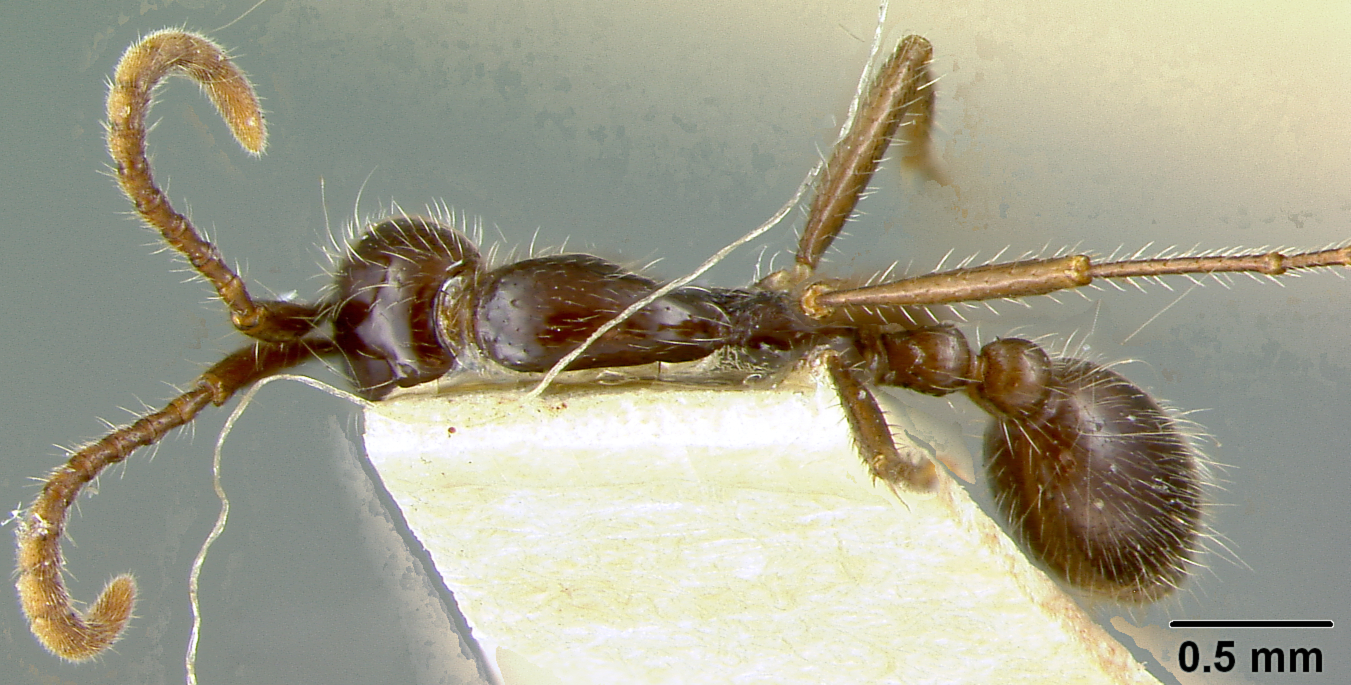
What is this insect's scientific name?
Eciton pilosum
